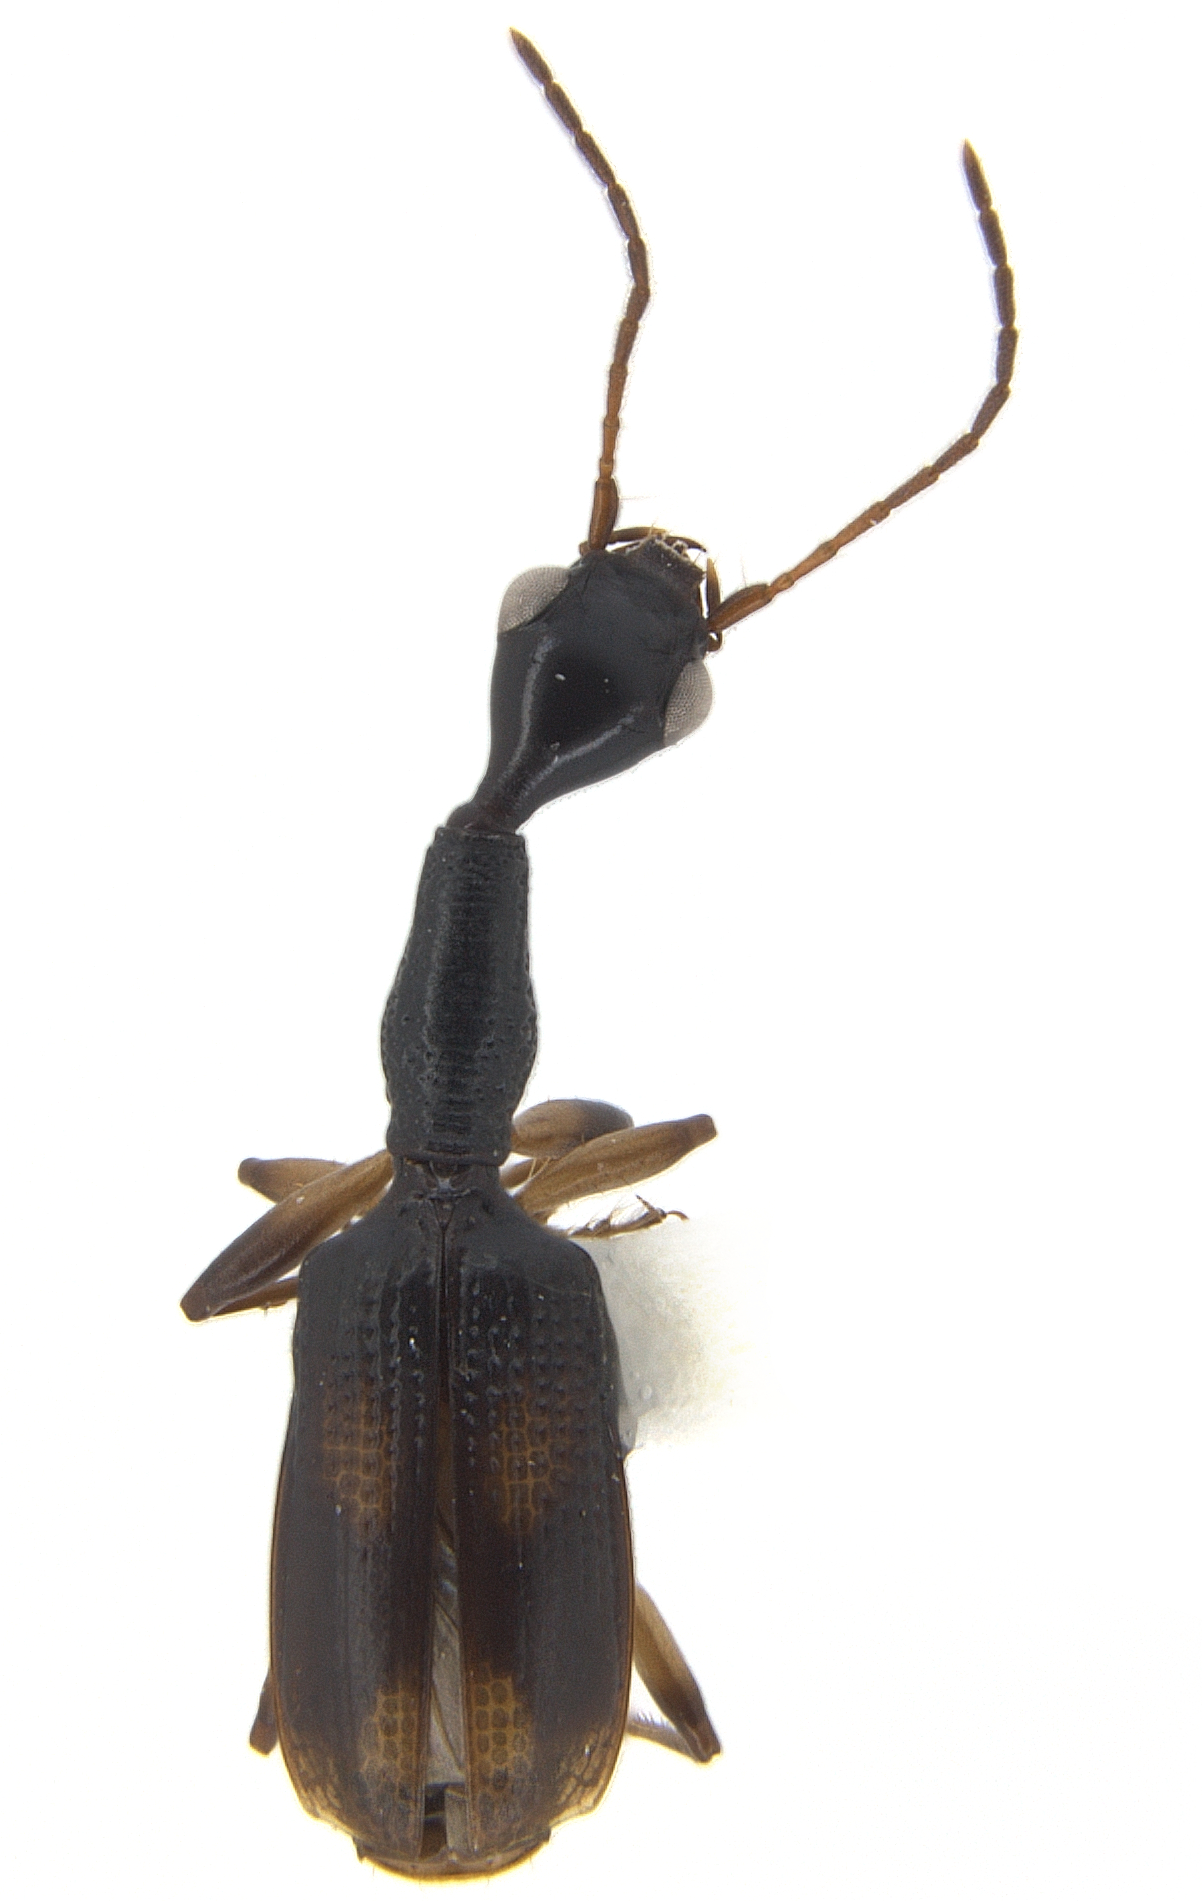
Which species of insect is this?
Colliuris tristigma
